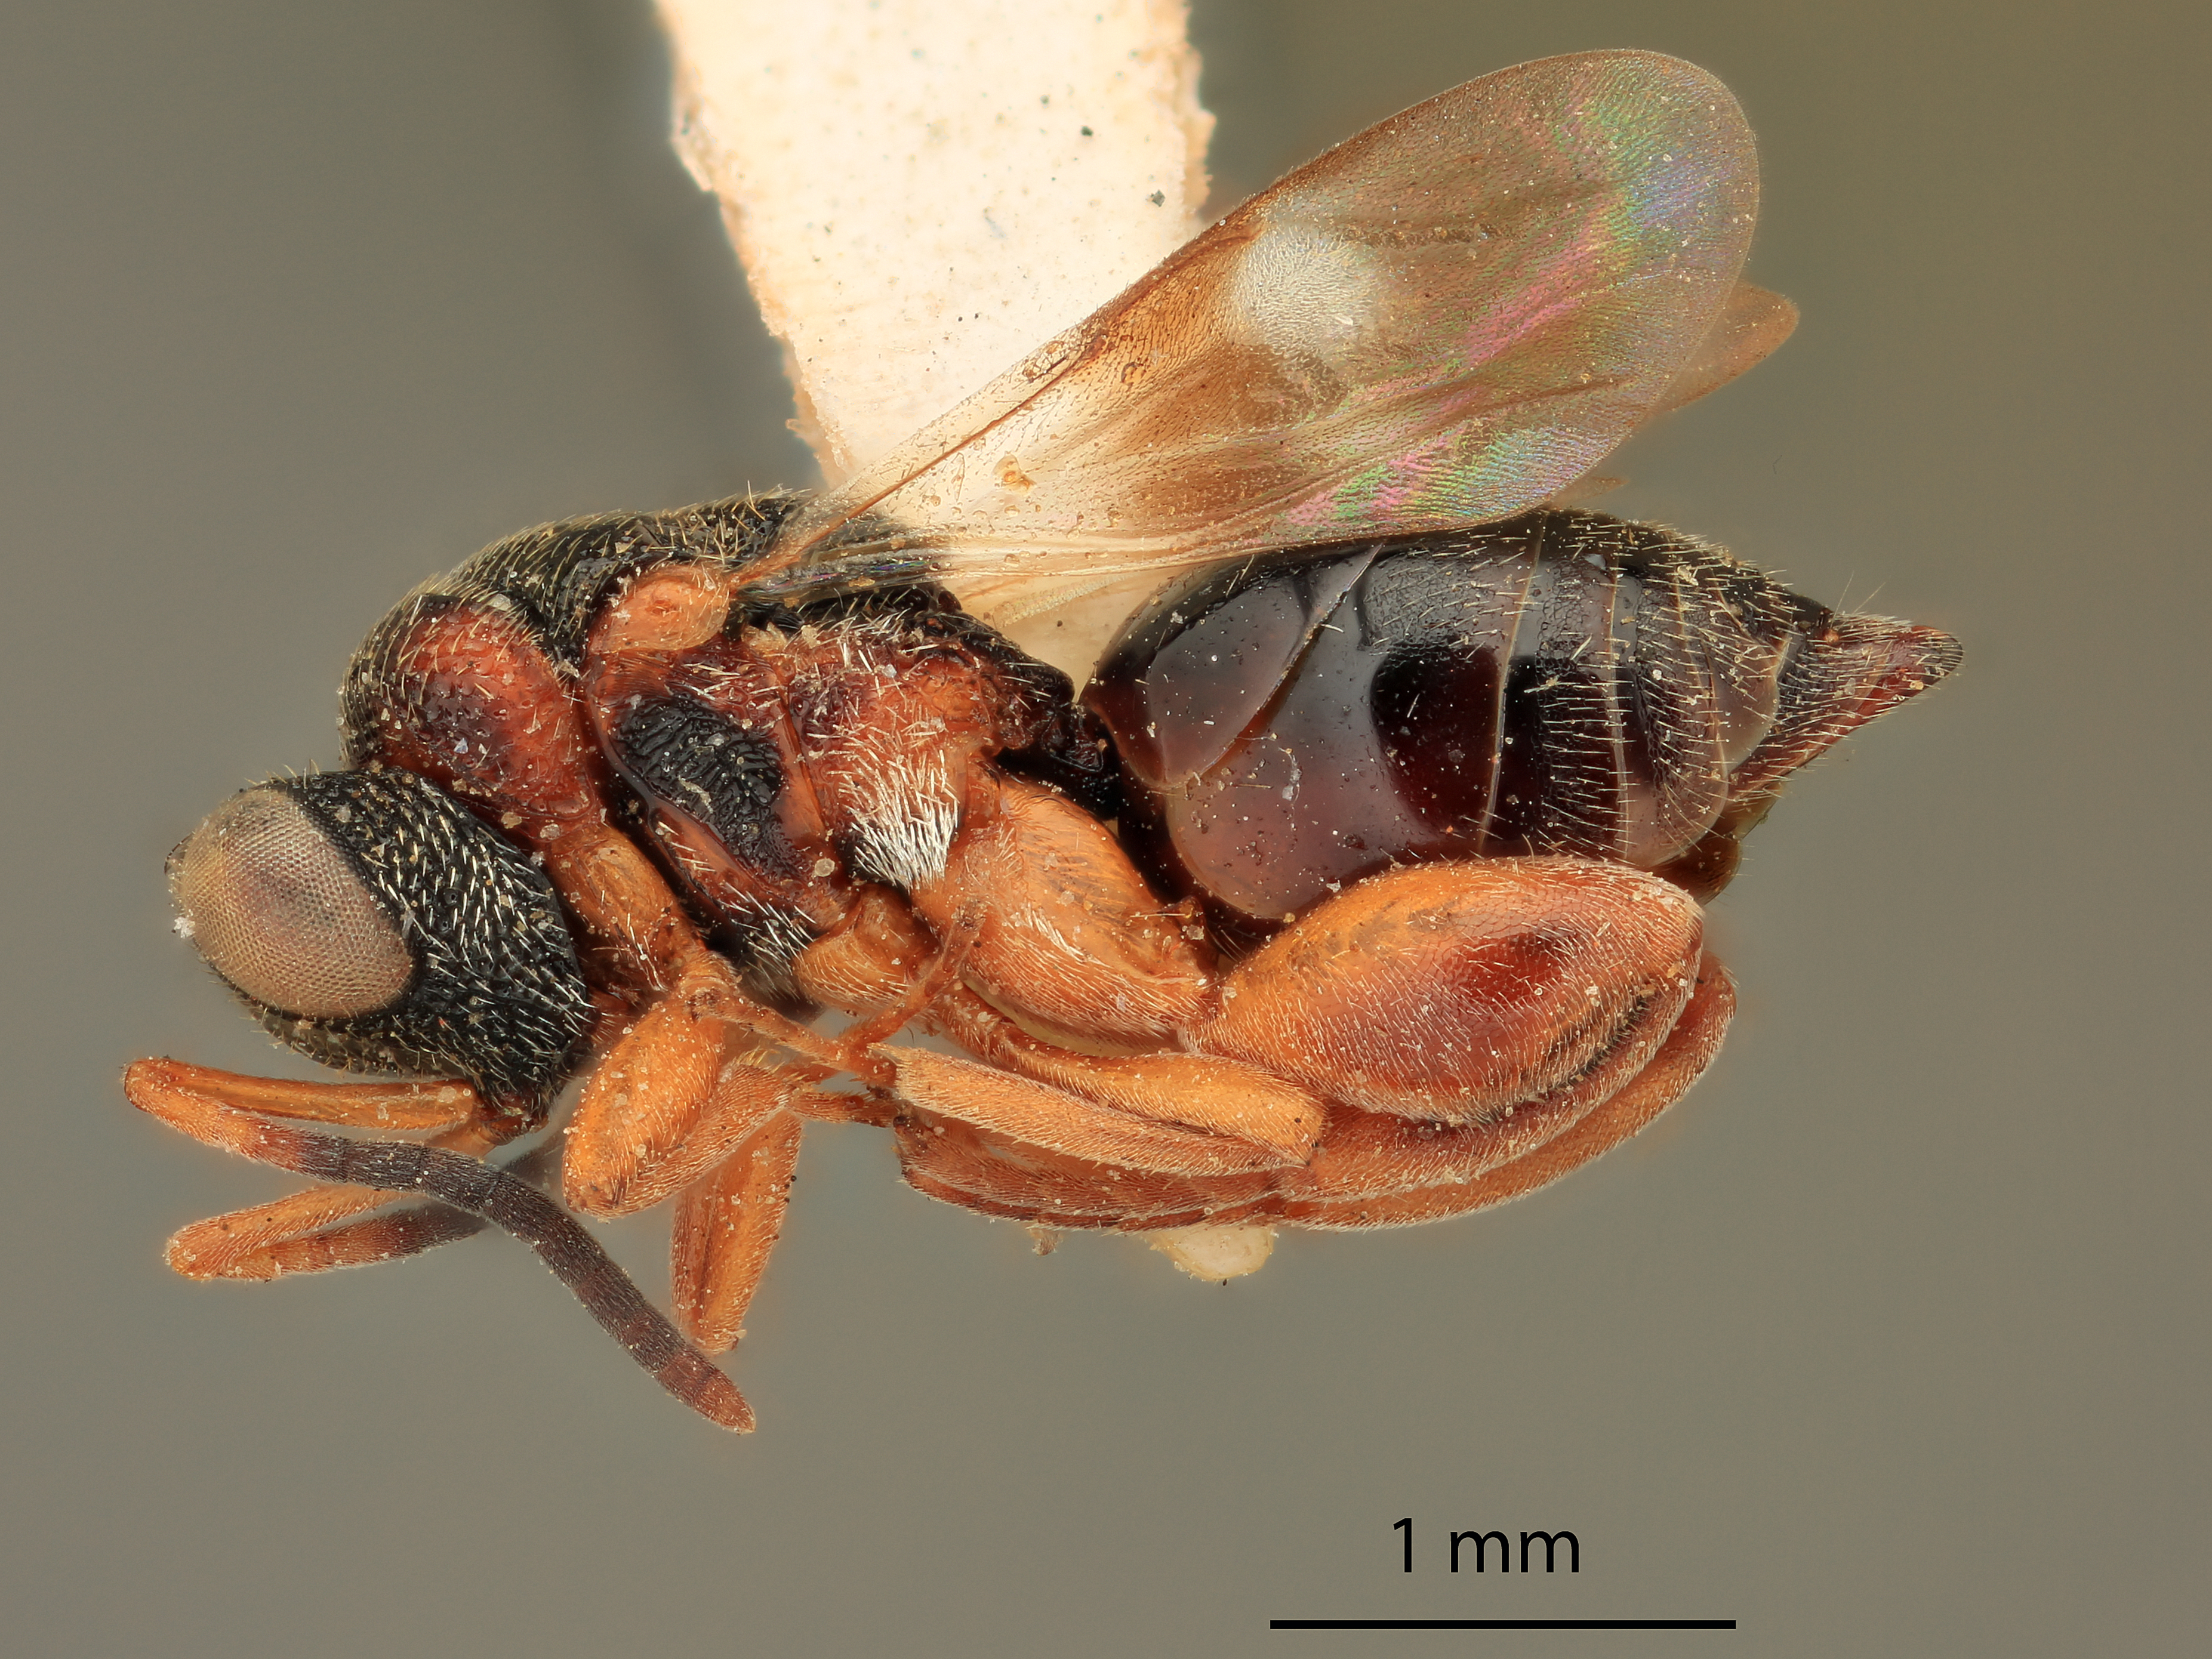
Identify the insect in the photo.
Stomatoceras americensis
